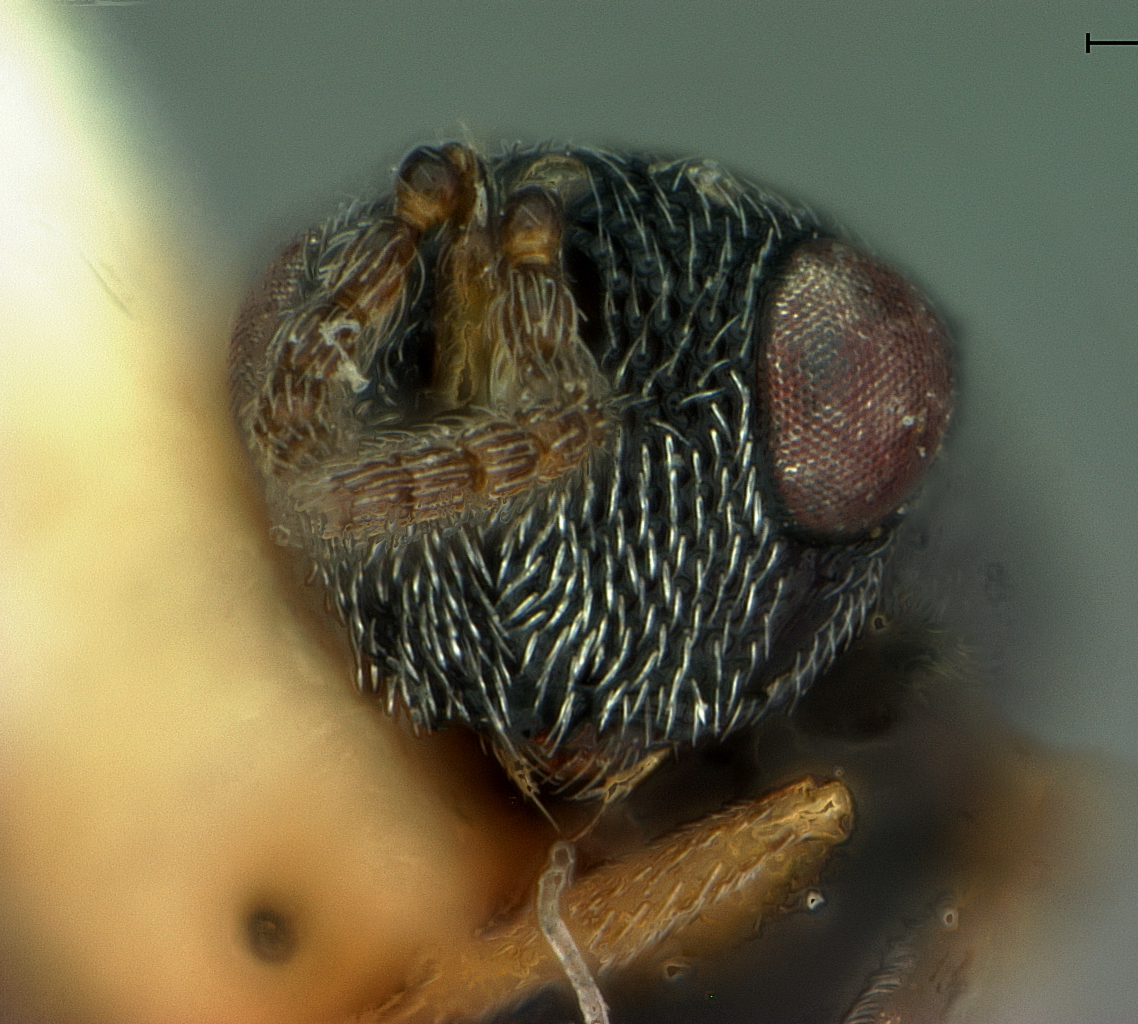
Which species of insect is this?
Eurytoma atamiensis
